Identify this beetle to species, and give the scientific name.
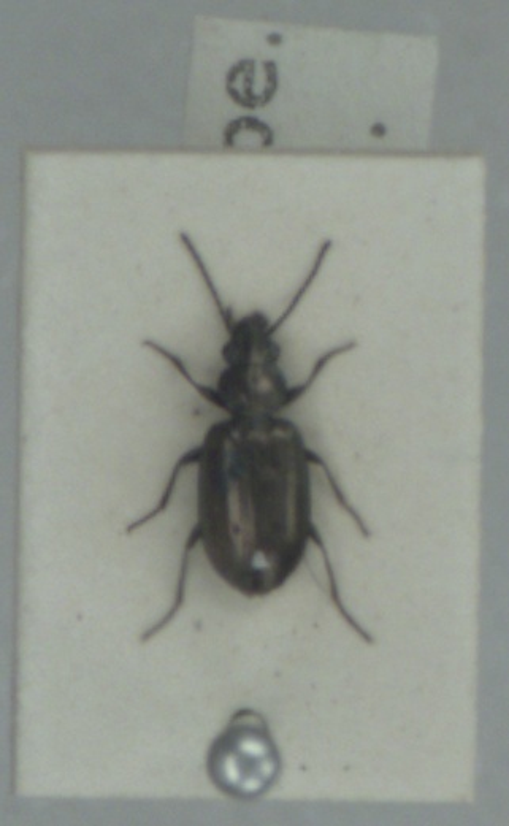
Bembidion bipunctatum
